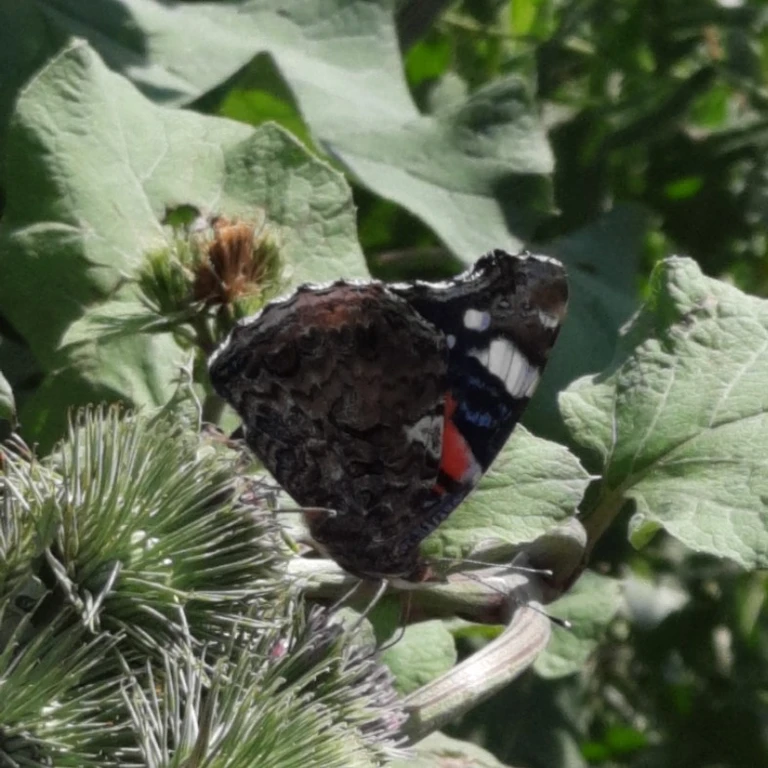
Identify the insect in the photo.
Vanessa atalanta
